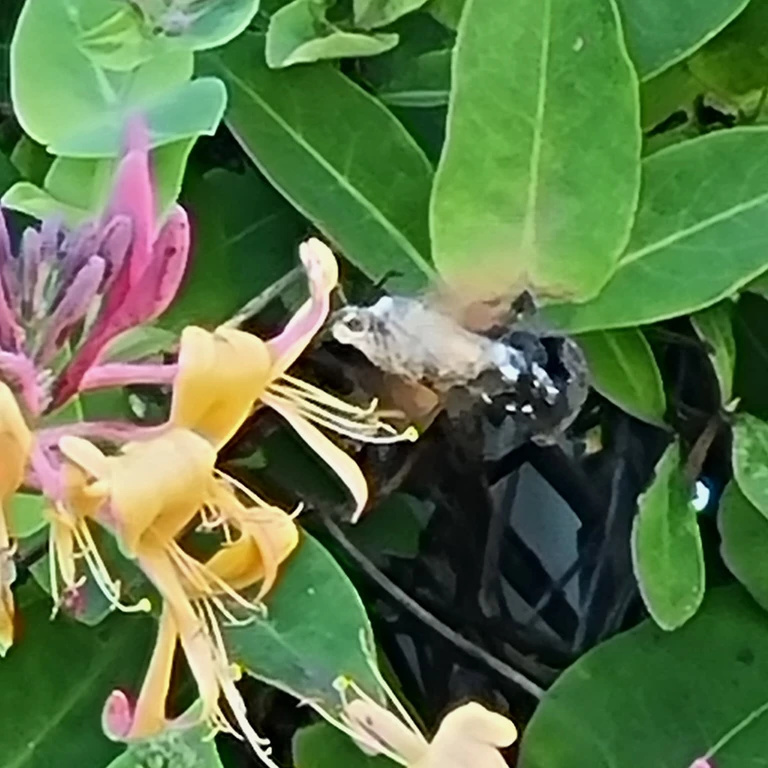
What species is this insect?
Macroglossum stellatarum
